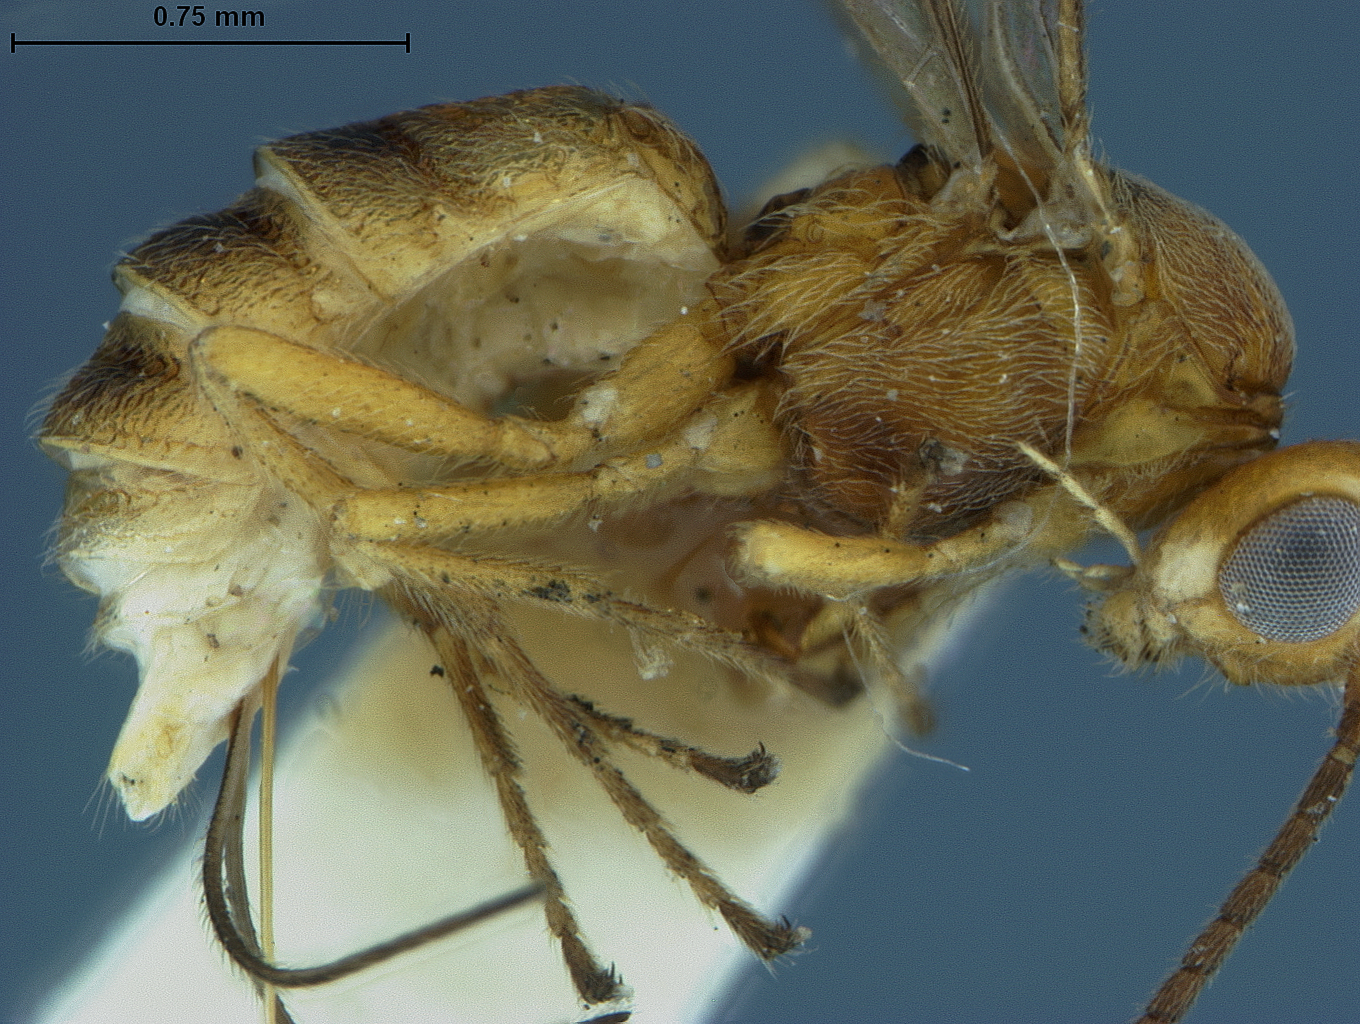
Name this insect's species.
Bracon ricinicola
